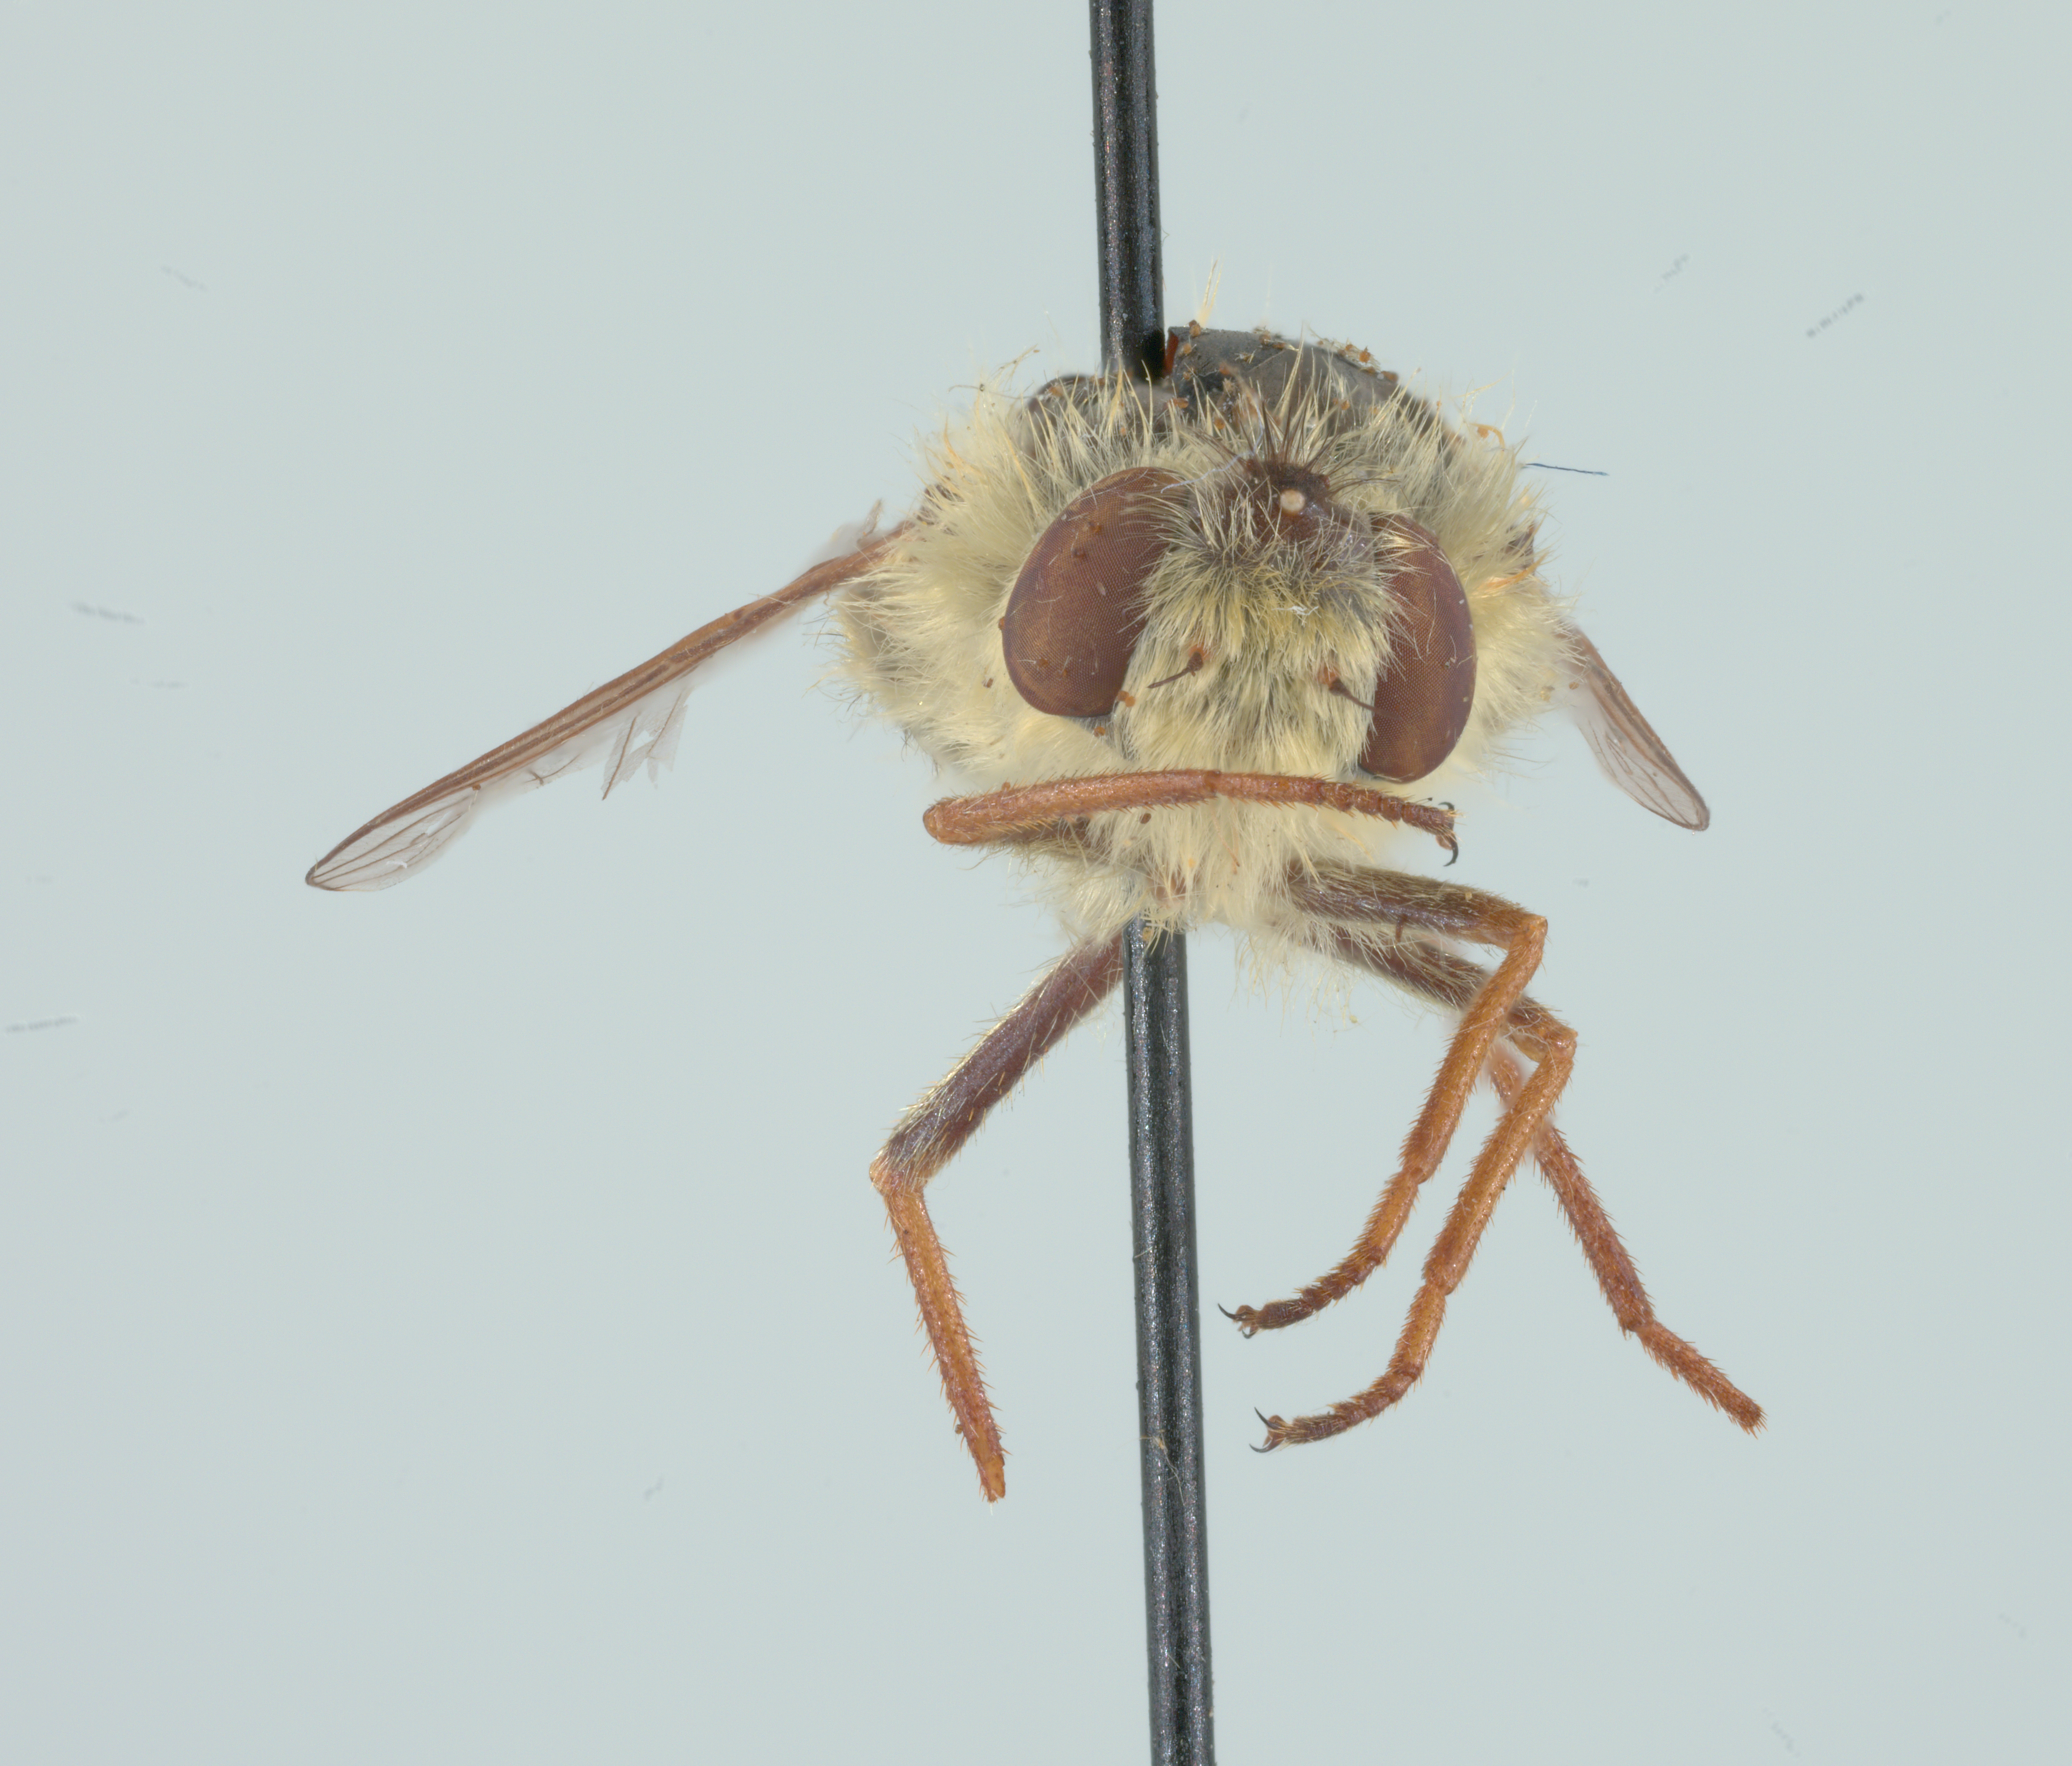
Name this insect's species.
Trichopsidea clausa
